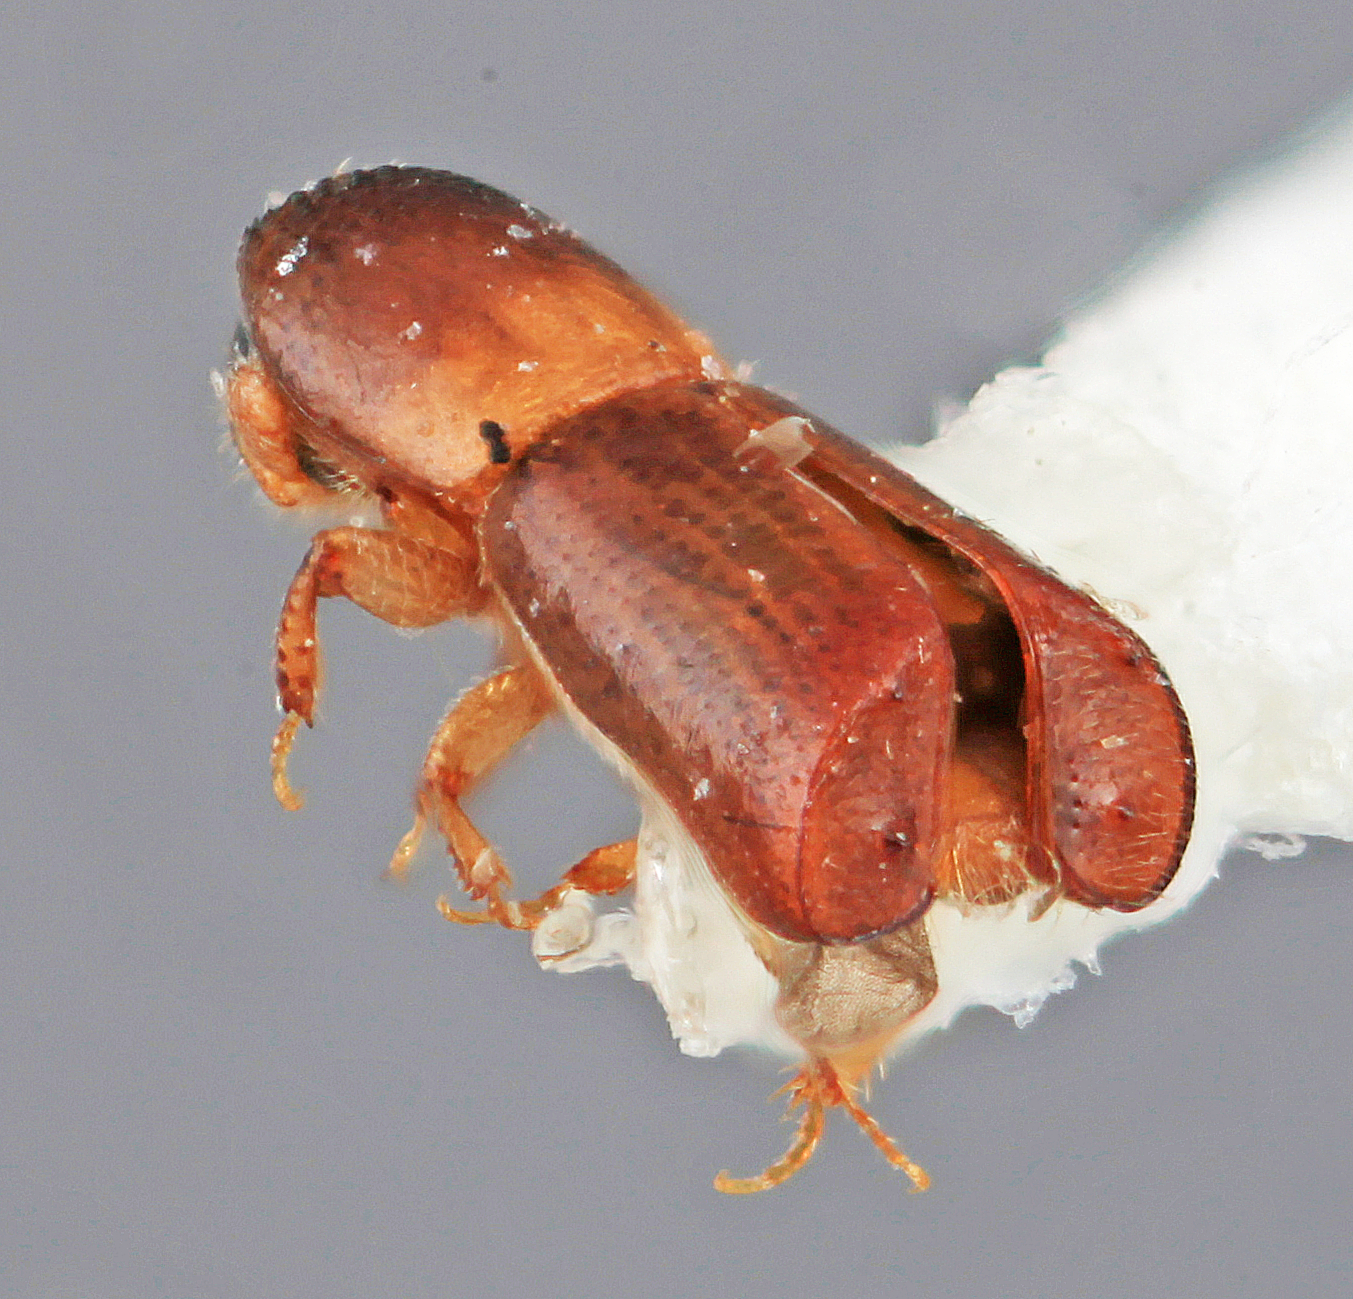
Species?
Monarthrum terminalis
